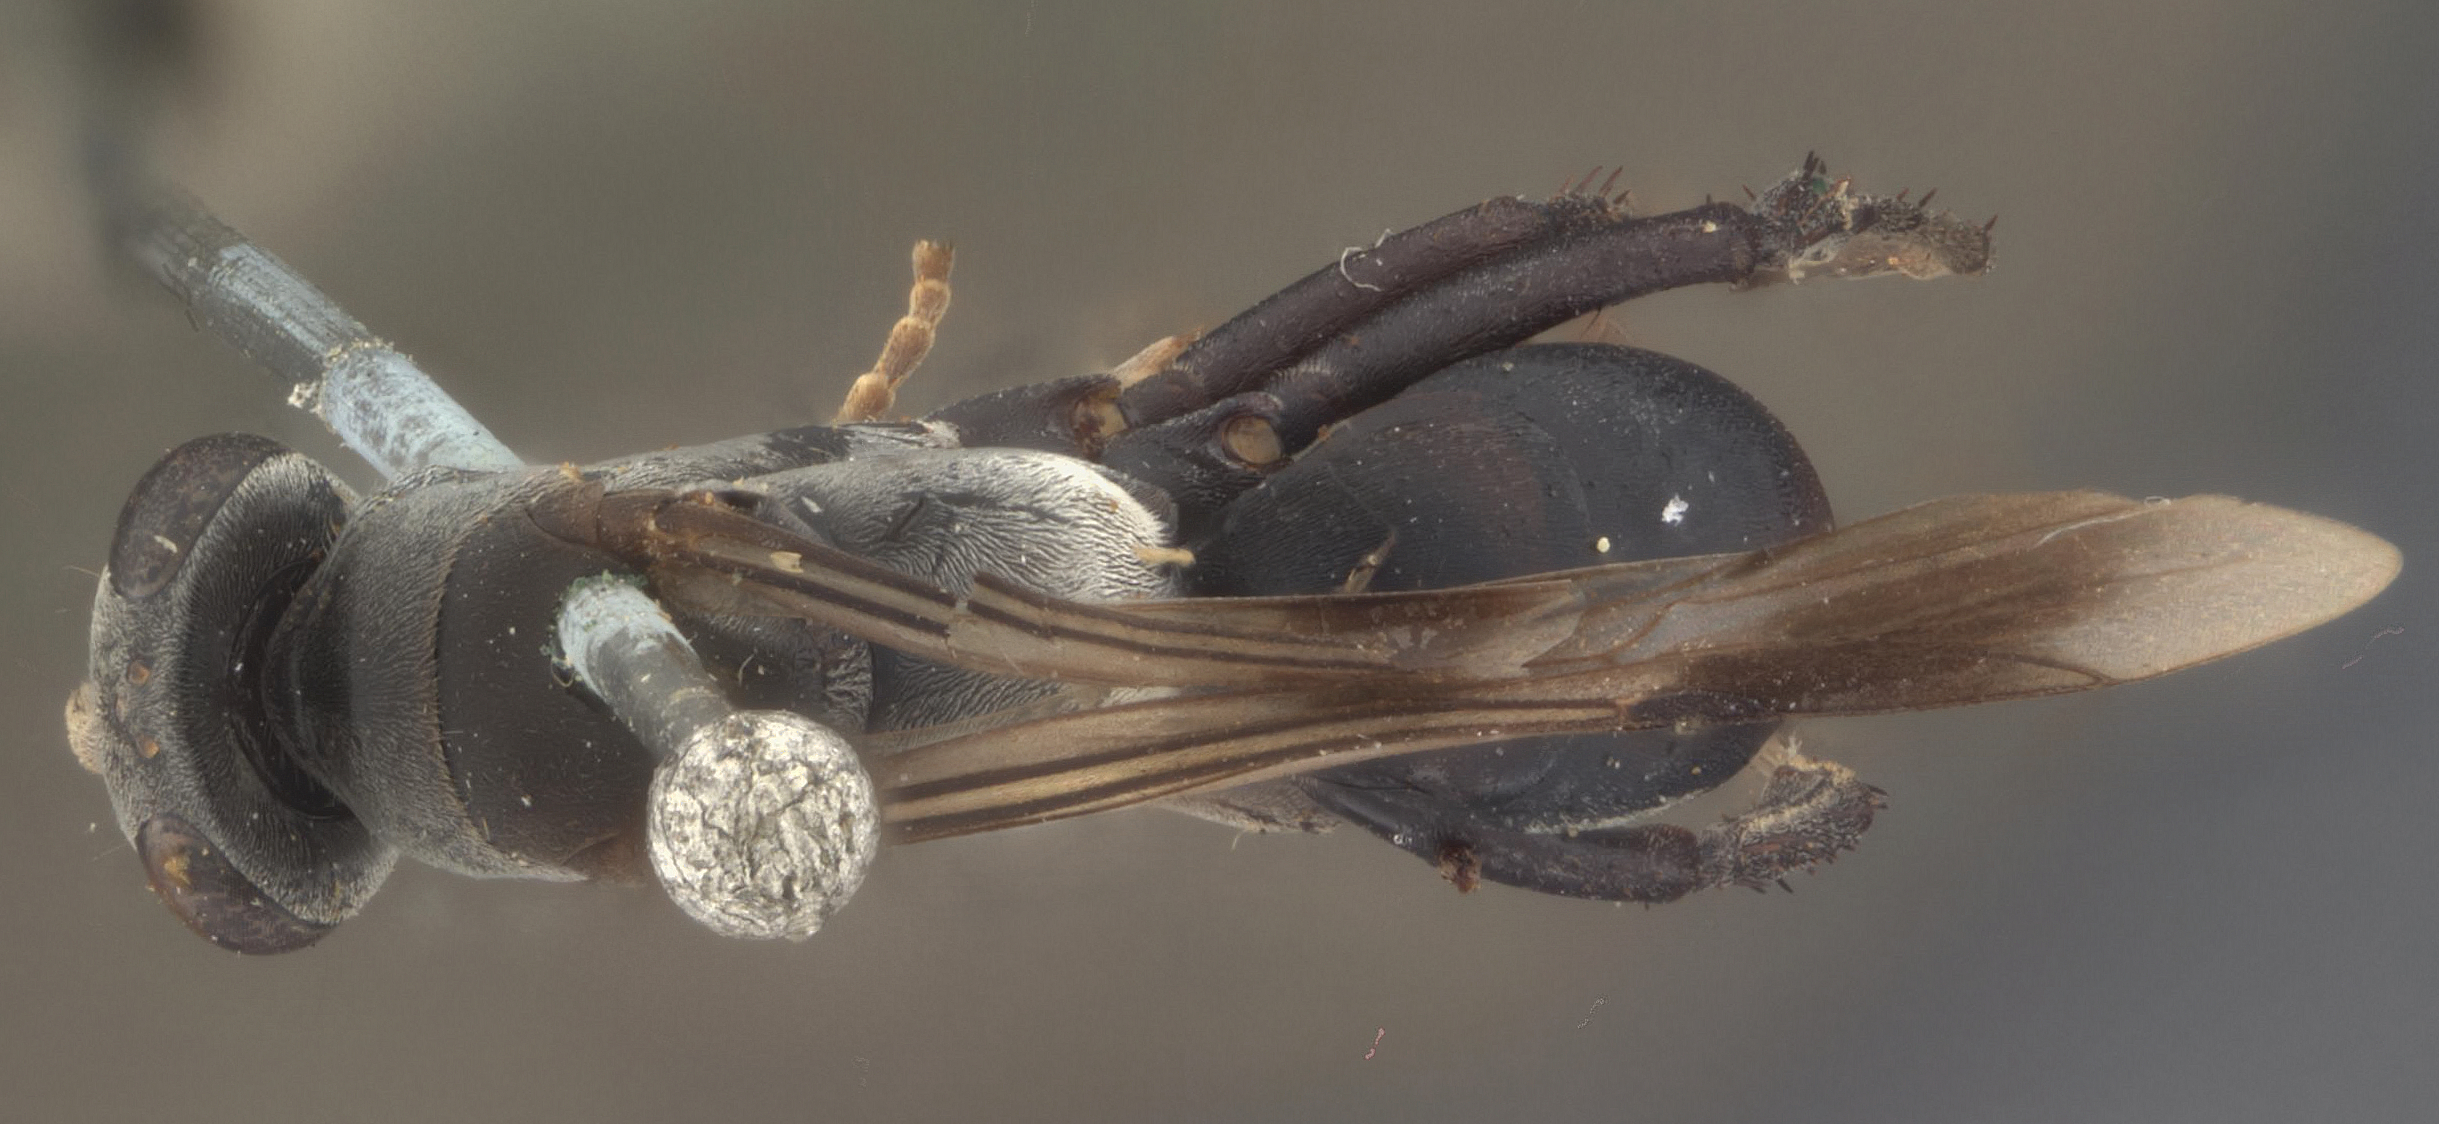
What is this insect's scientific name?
Gymnochares pulchellus
